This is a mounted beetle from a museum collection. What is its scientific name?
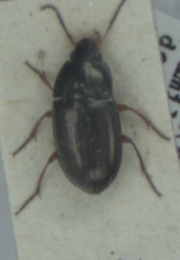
Amara familiaris
